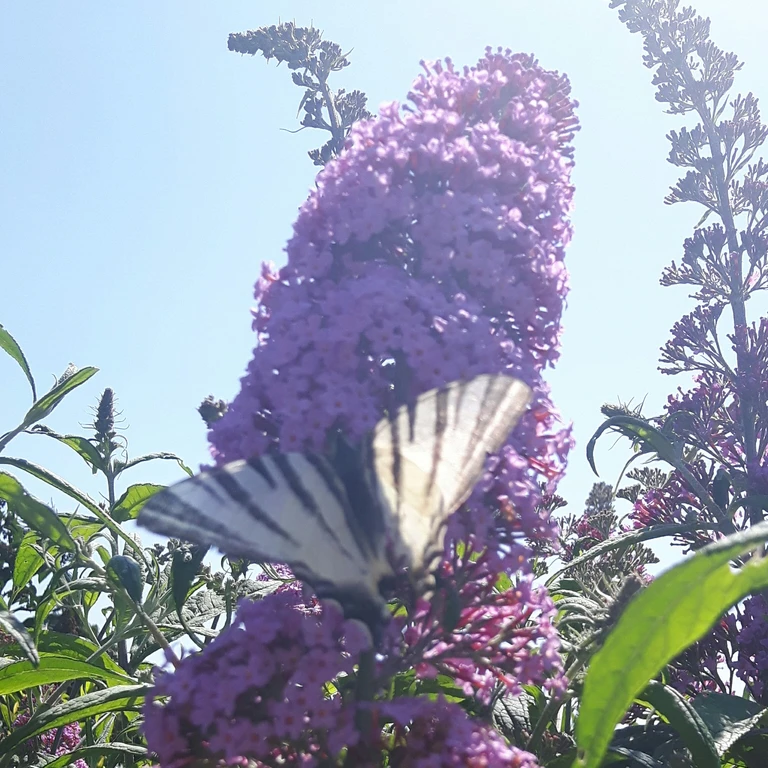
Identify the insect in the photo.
Iphiclides podalirius
